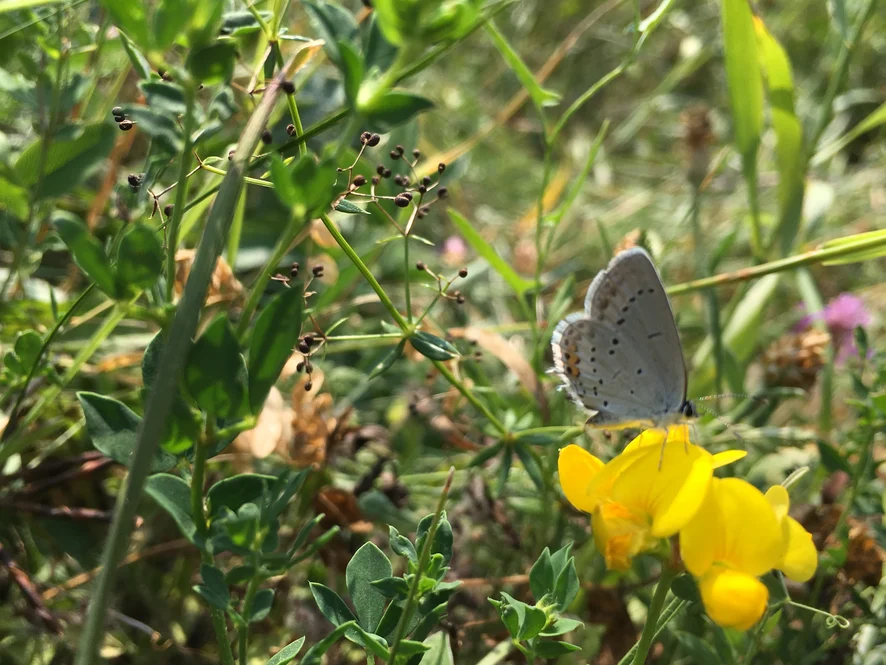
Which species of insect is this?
Cupido argiades (also Elkalyce argiades)
